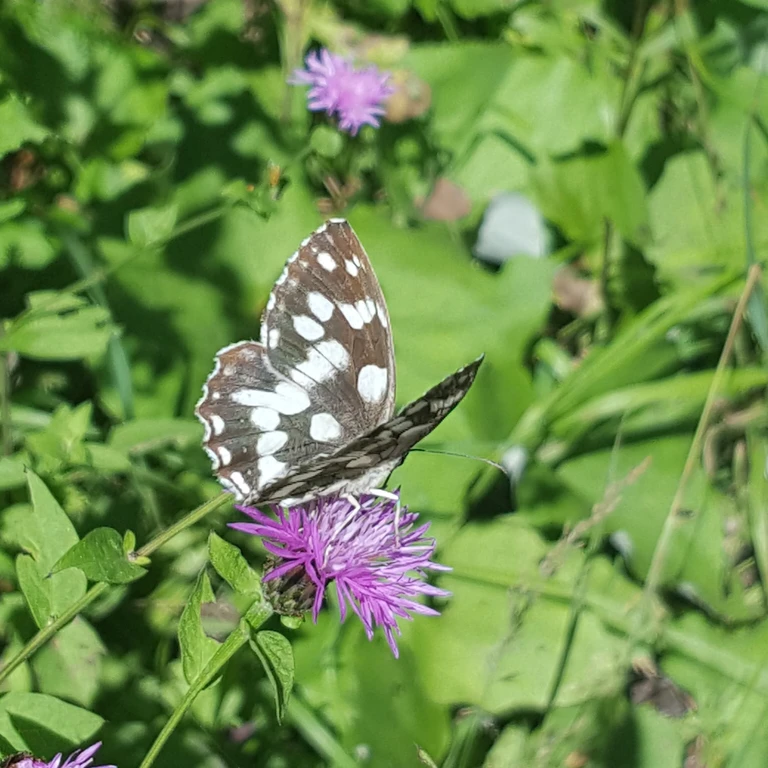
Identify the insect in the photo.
Melanargia galathea
